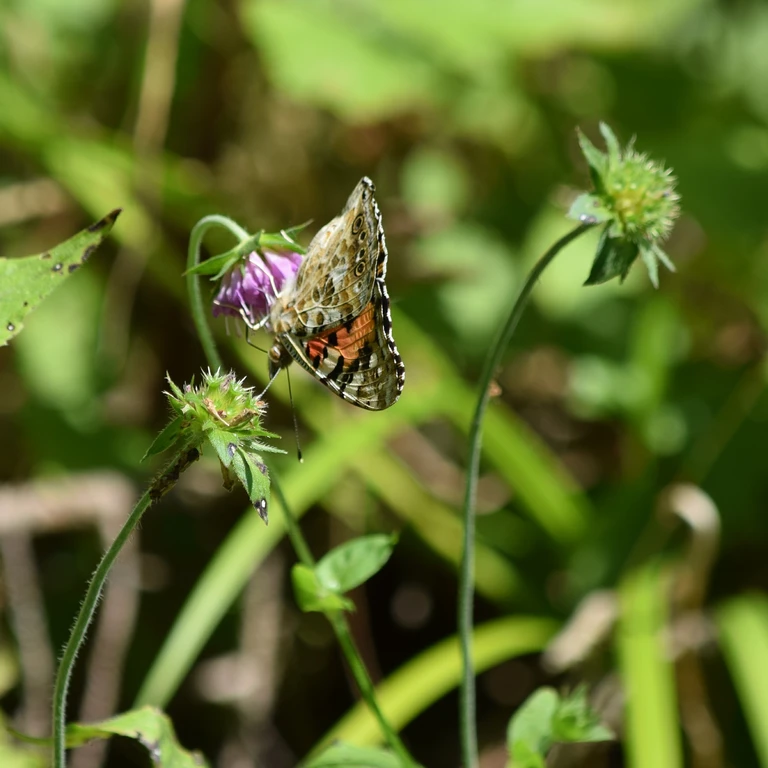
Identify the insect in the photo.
Vanessa cardui
